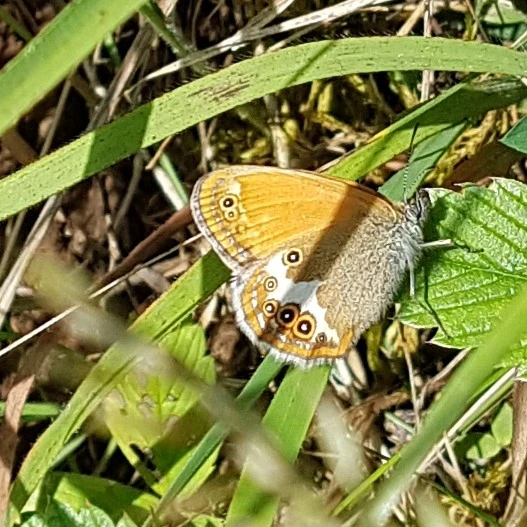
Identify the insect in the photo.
Coenonympha arcania
